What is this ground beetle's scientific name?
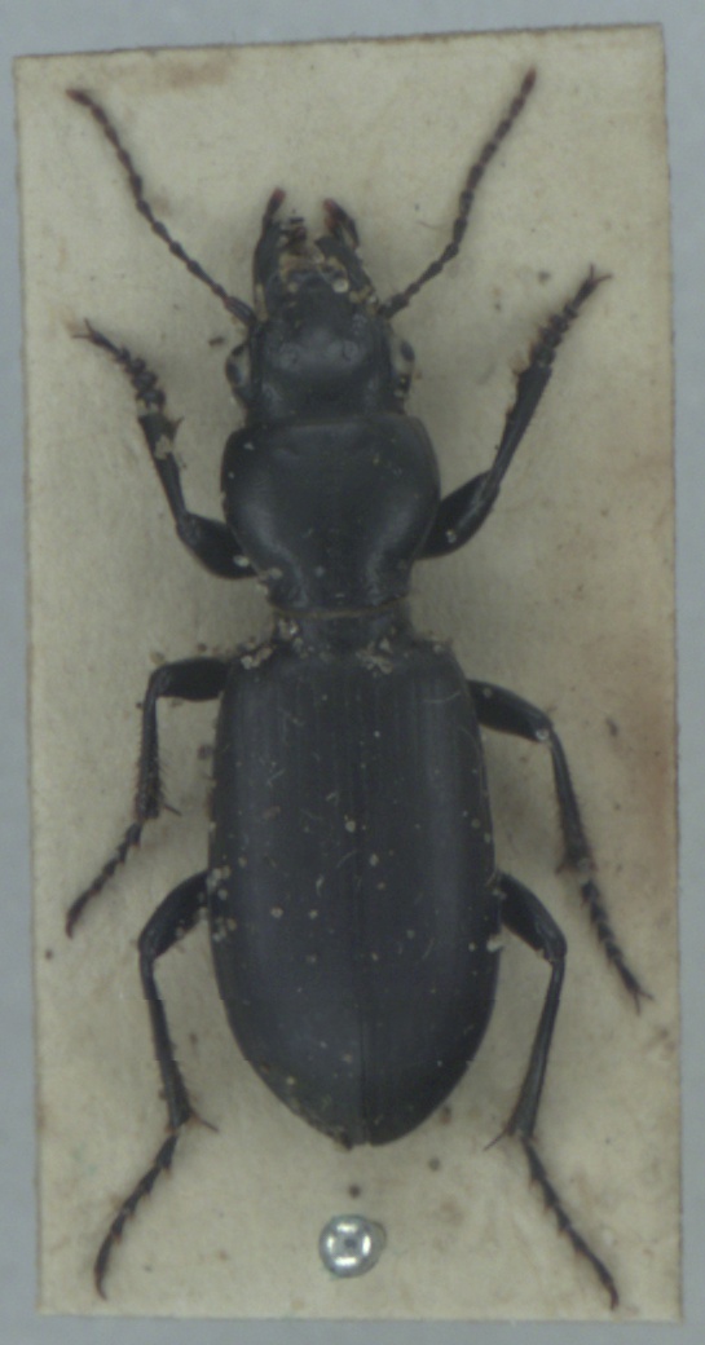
Broscus cephalotes
